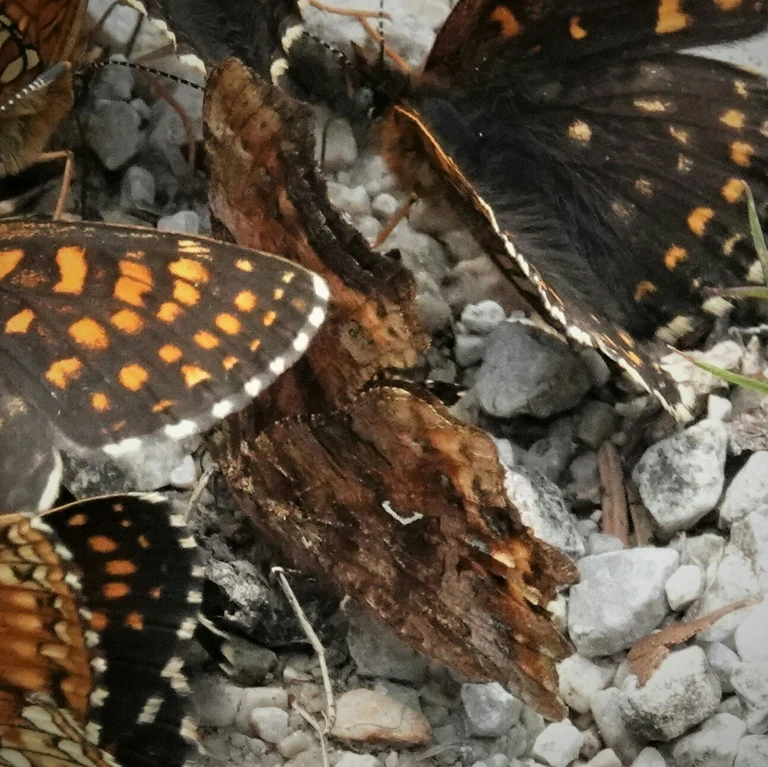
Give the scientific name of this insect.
Polygonia c-album
